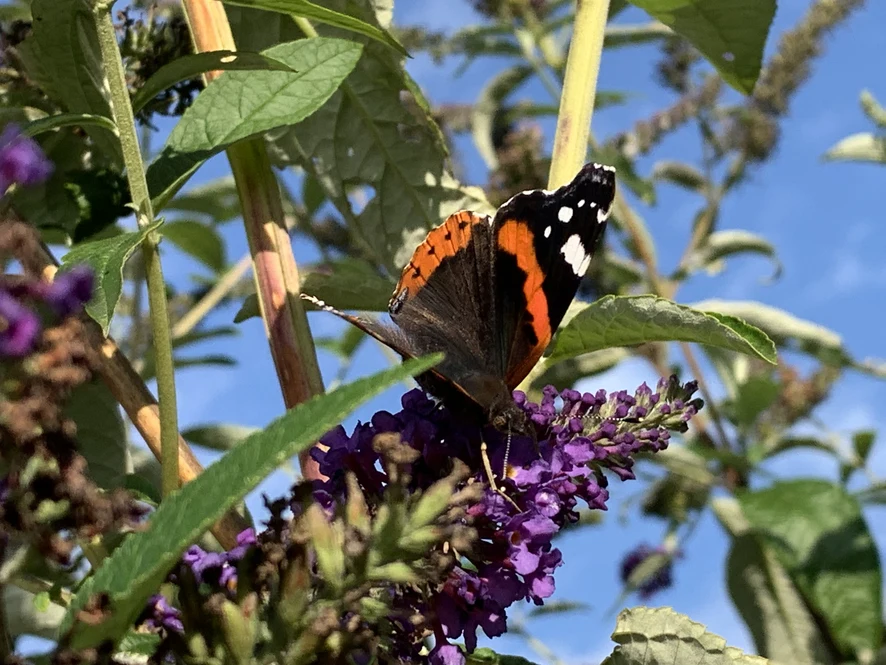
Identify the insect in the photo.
Vanessa atalanta
